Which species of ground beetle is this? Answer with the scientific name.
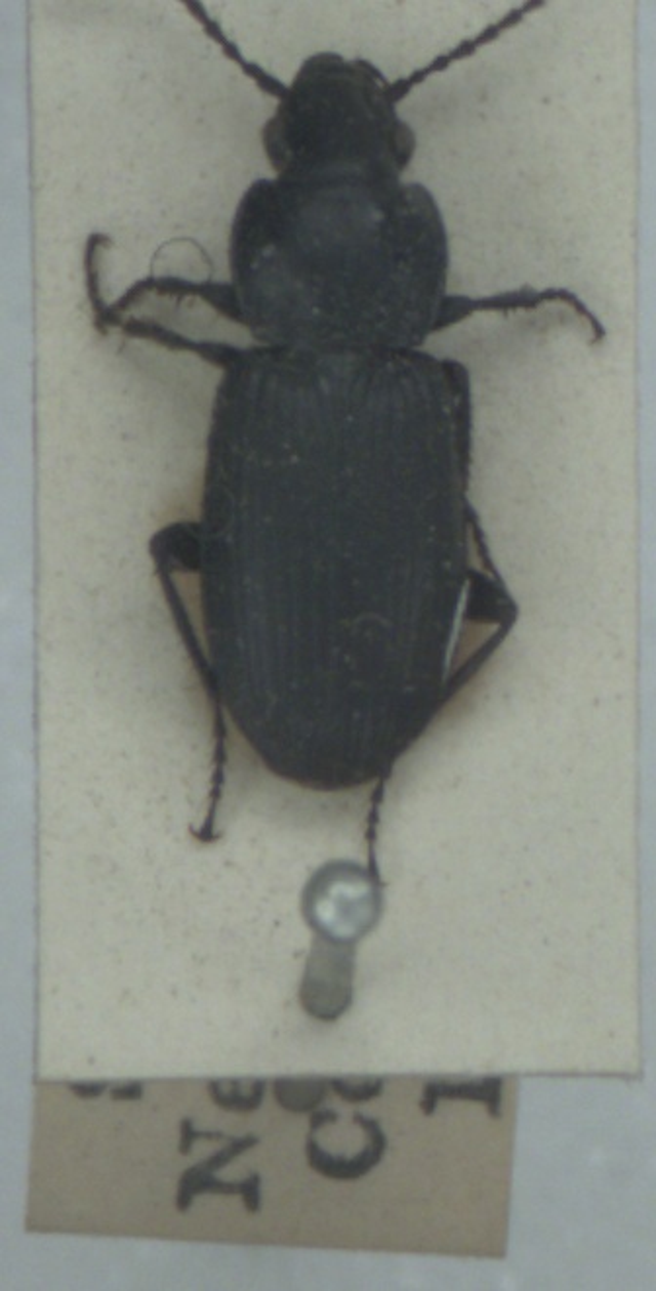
Pterostichus nigrita
